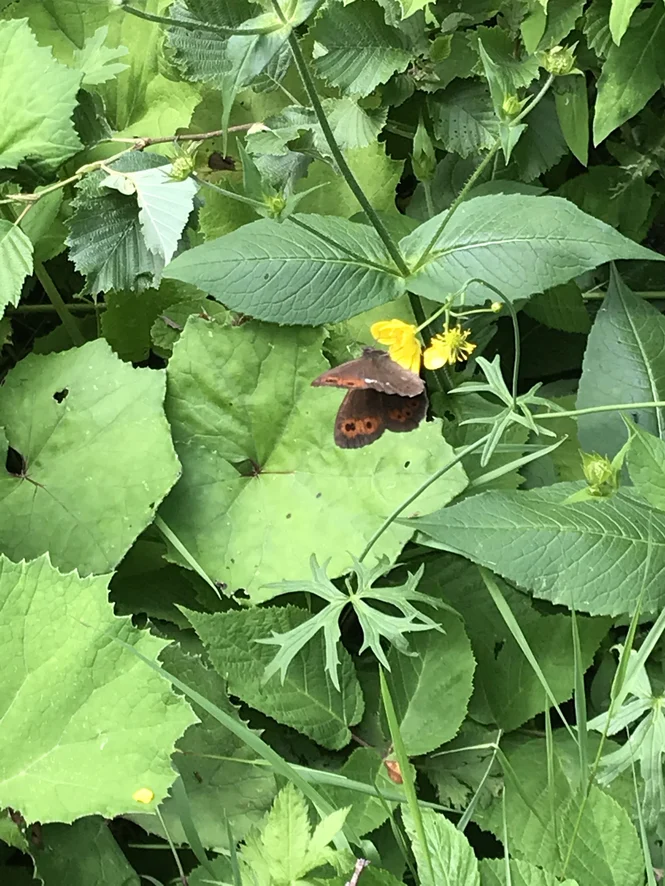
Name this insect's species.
Erebia ligea
